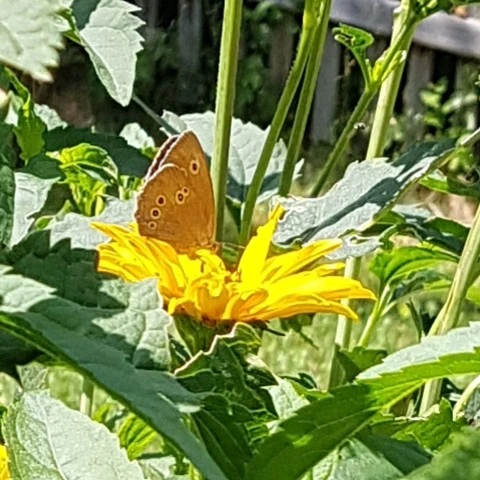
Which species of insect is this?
Aphantopus hyperantus
